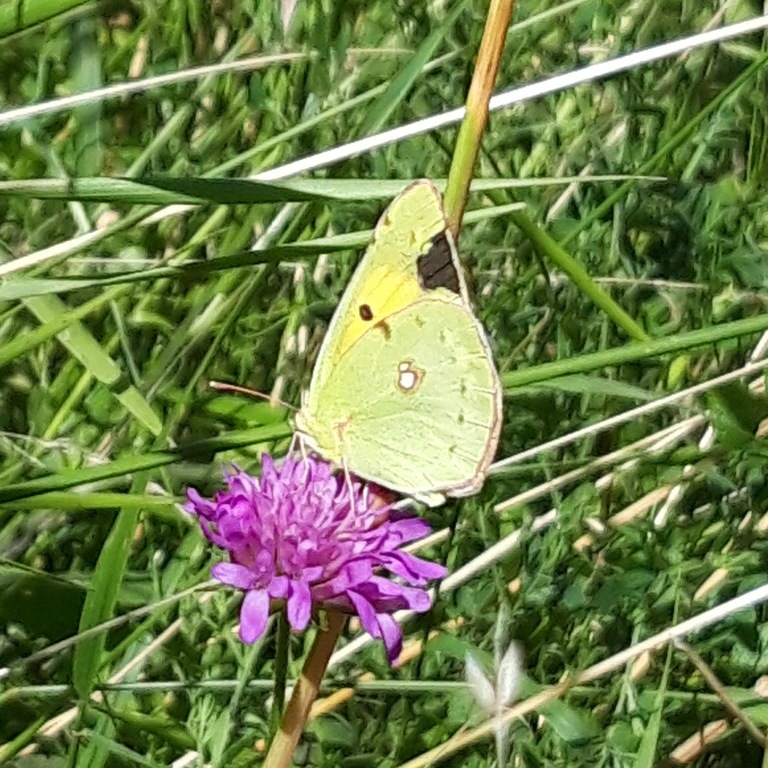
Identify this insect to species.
Colias croceus
